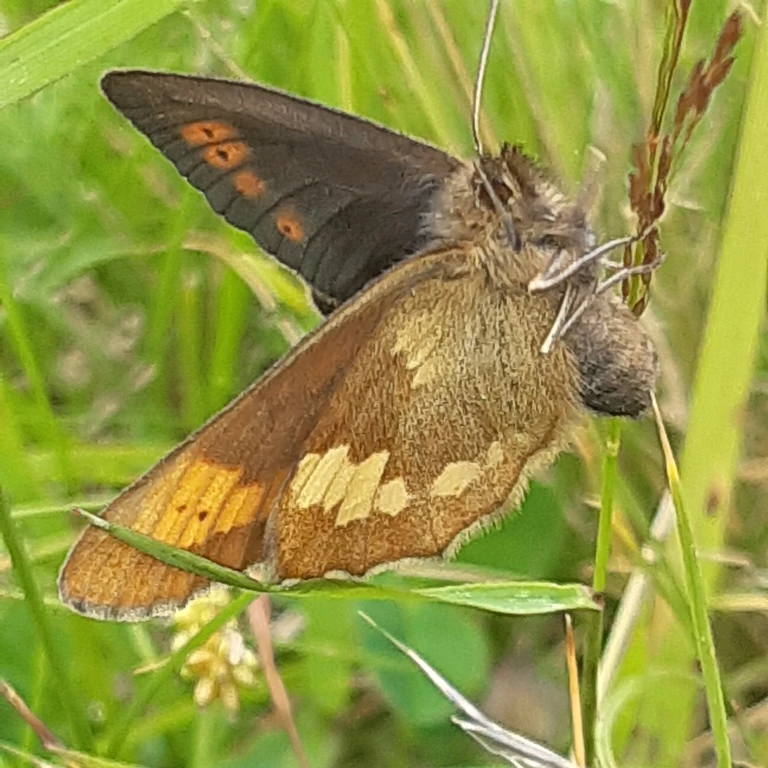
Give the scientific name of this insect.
Erebia manto
